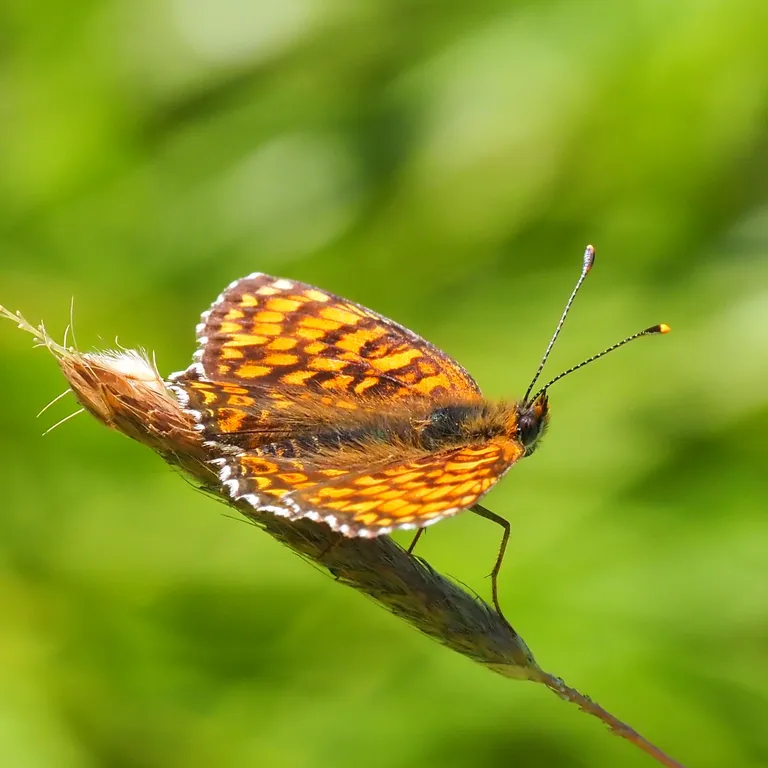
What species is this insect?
Melitaea phoebe
